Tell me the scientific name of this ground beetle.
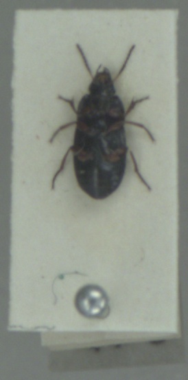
Amara tibialis
